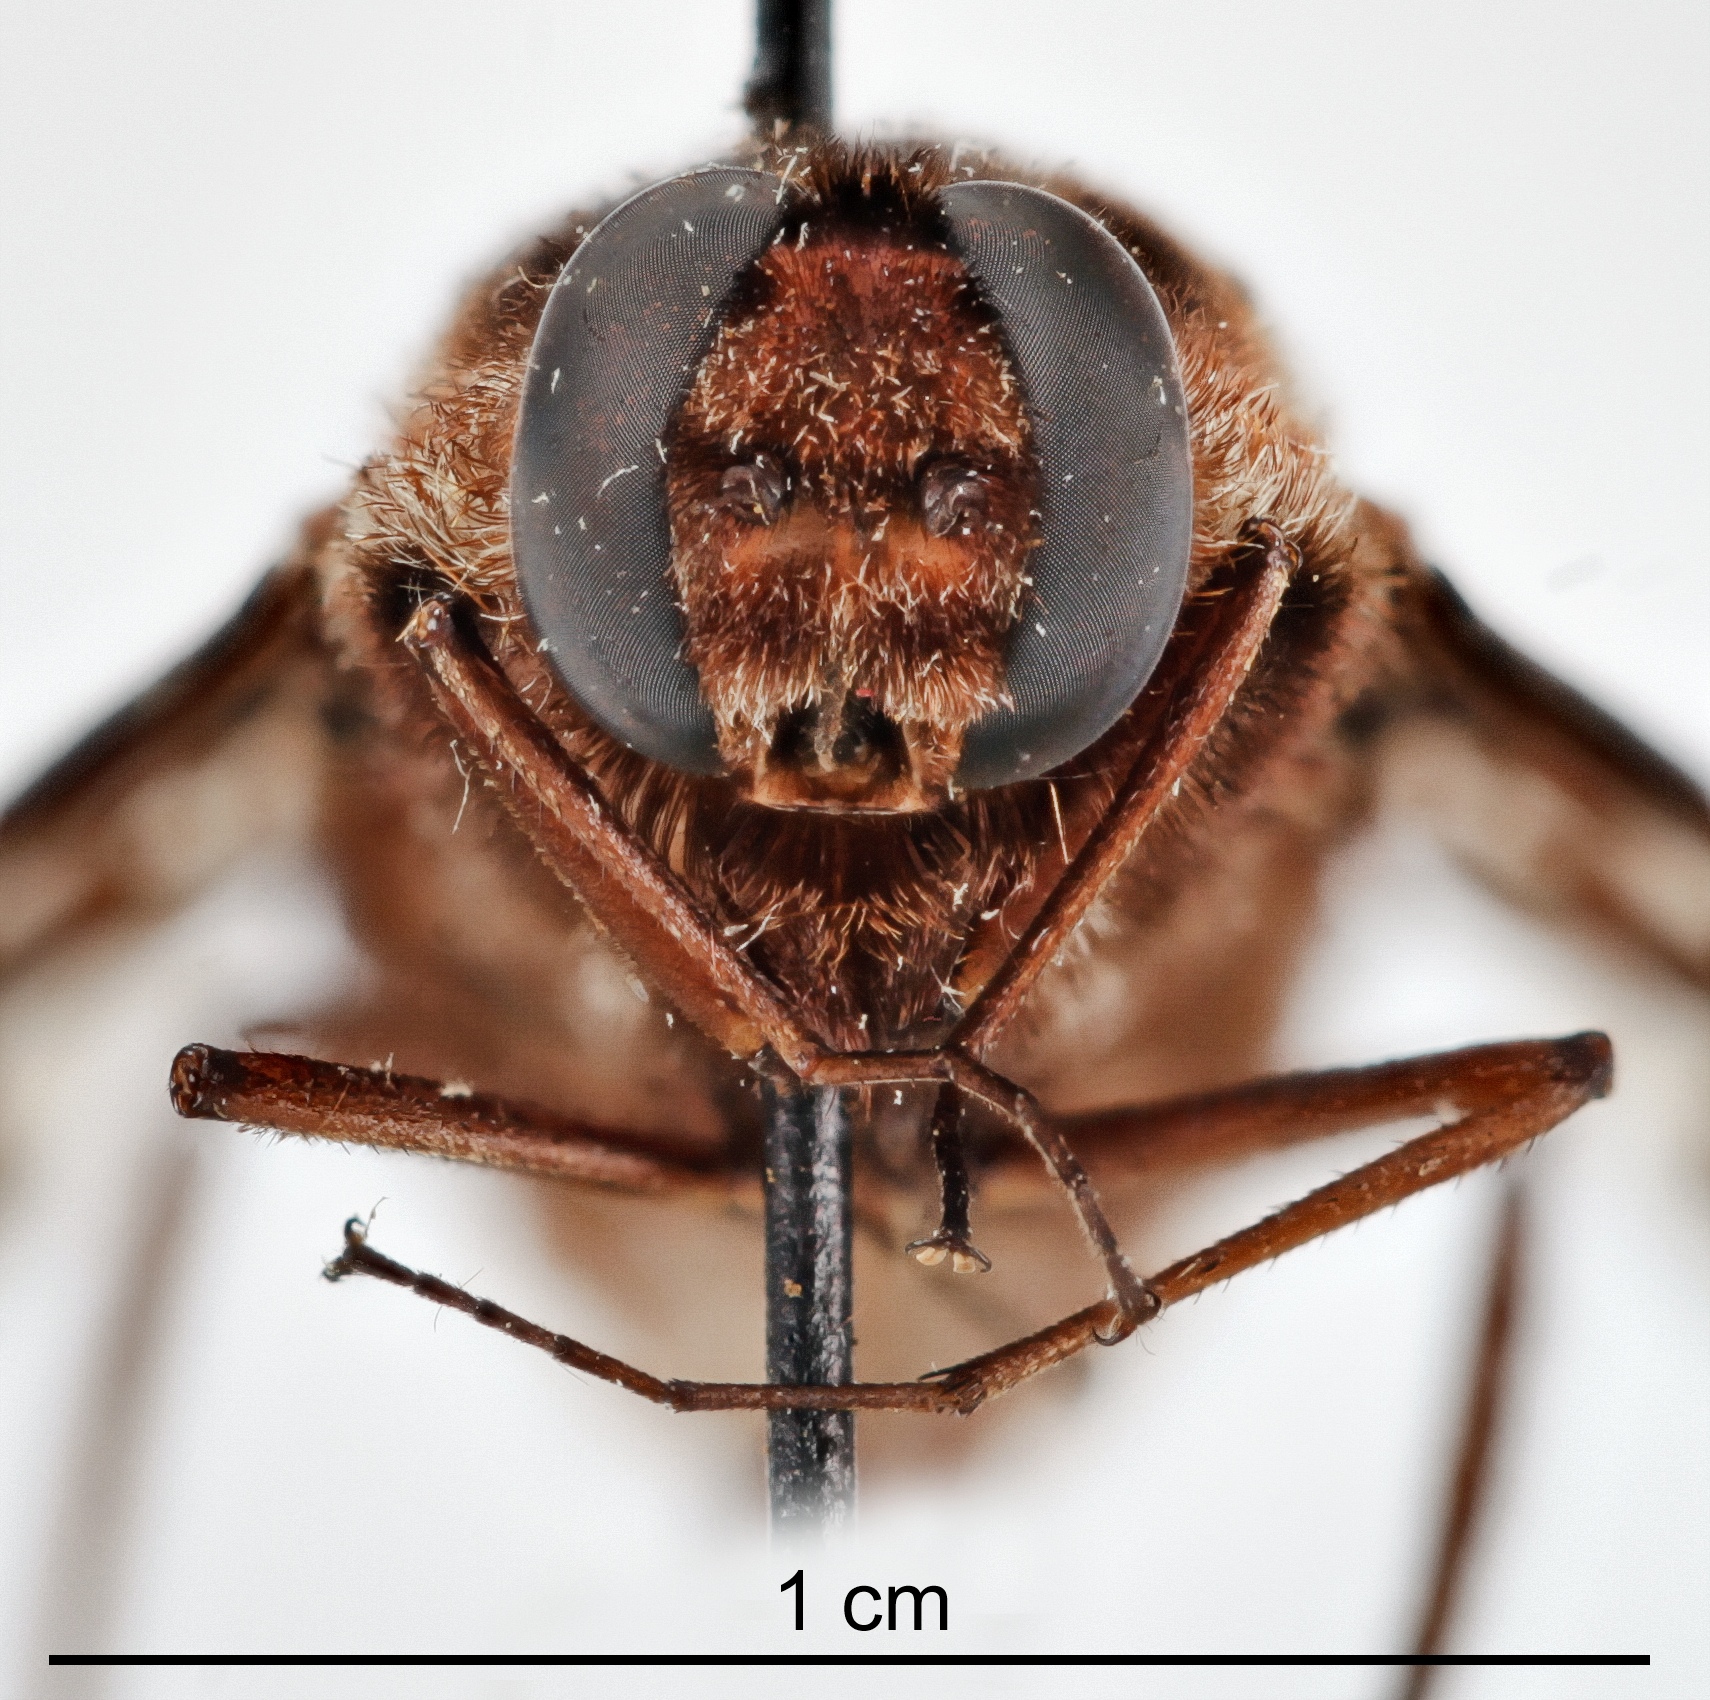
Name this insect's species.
Xenox tigrinus
